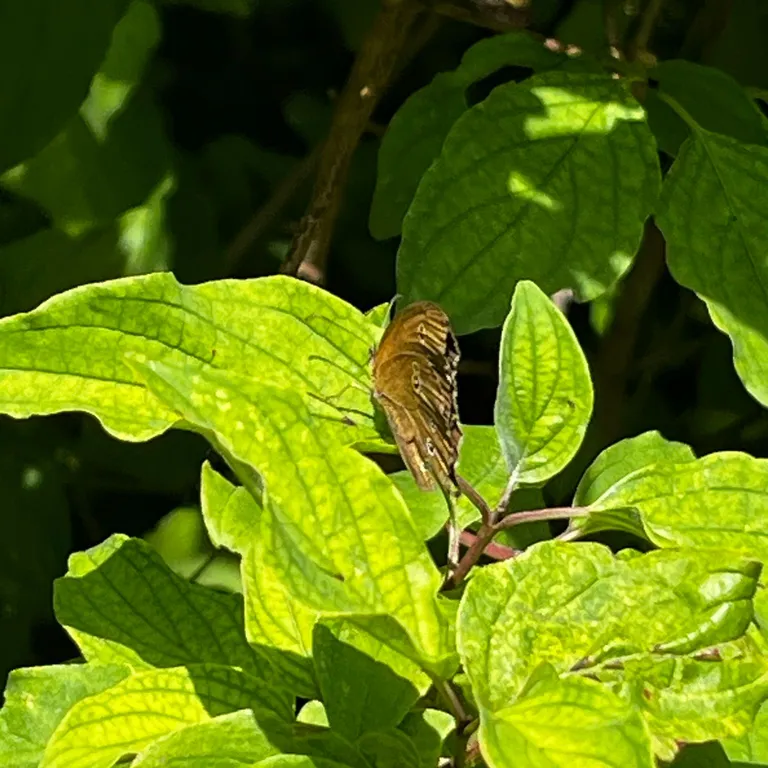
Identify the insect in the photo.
Aphantopus hyperantus
